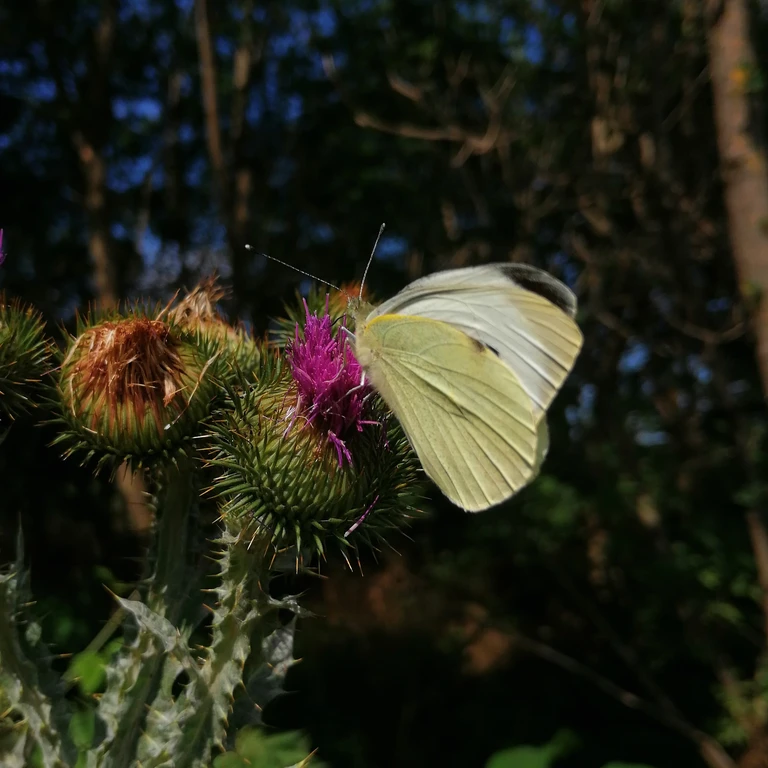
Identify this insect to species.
Pieris brassicae
